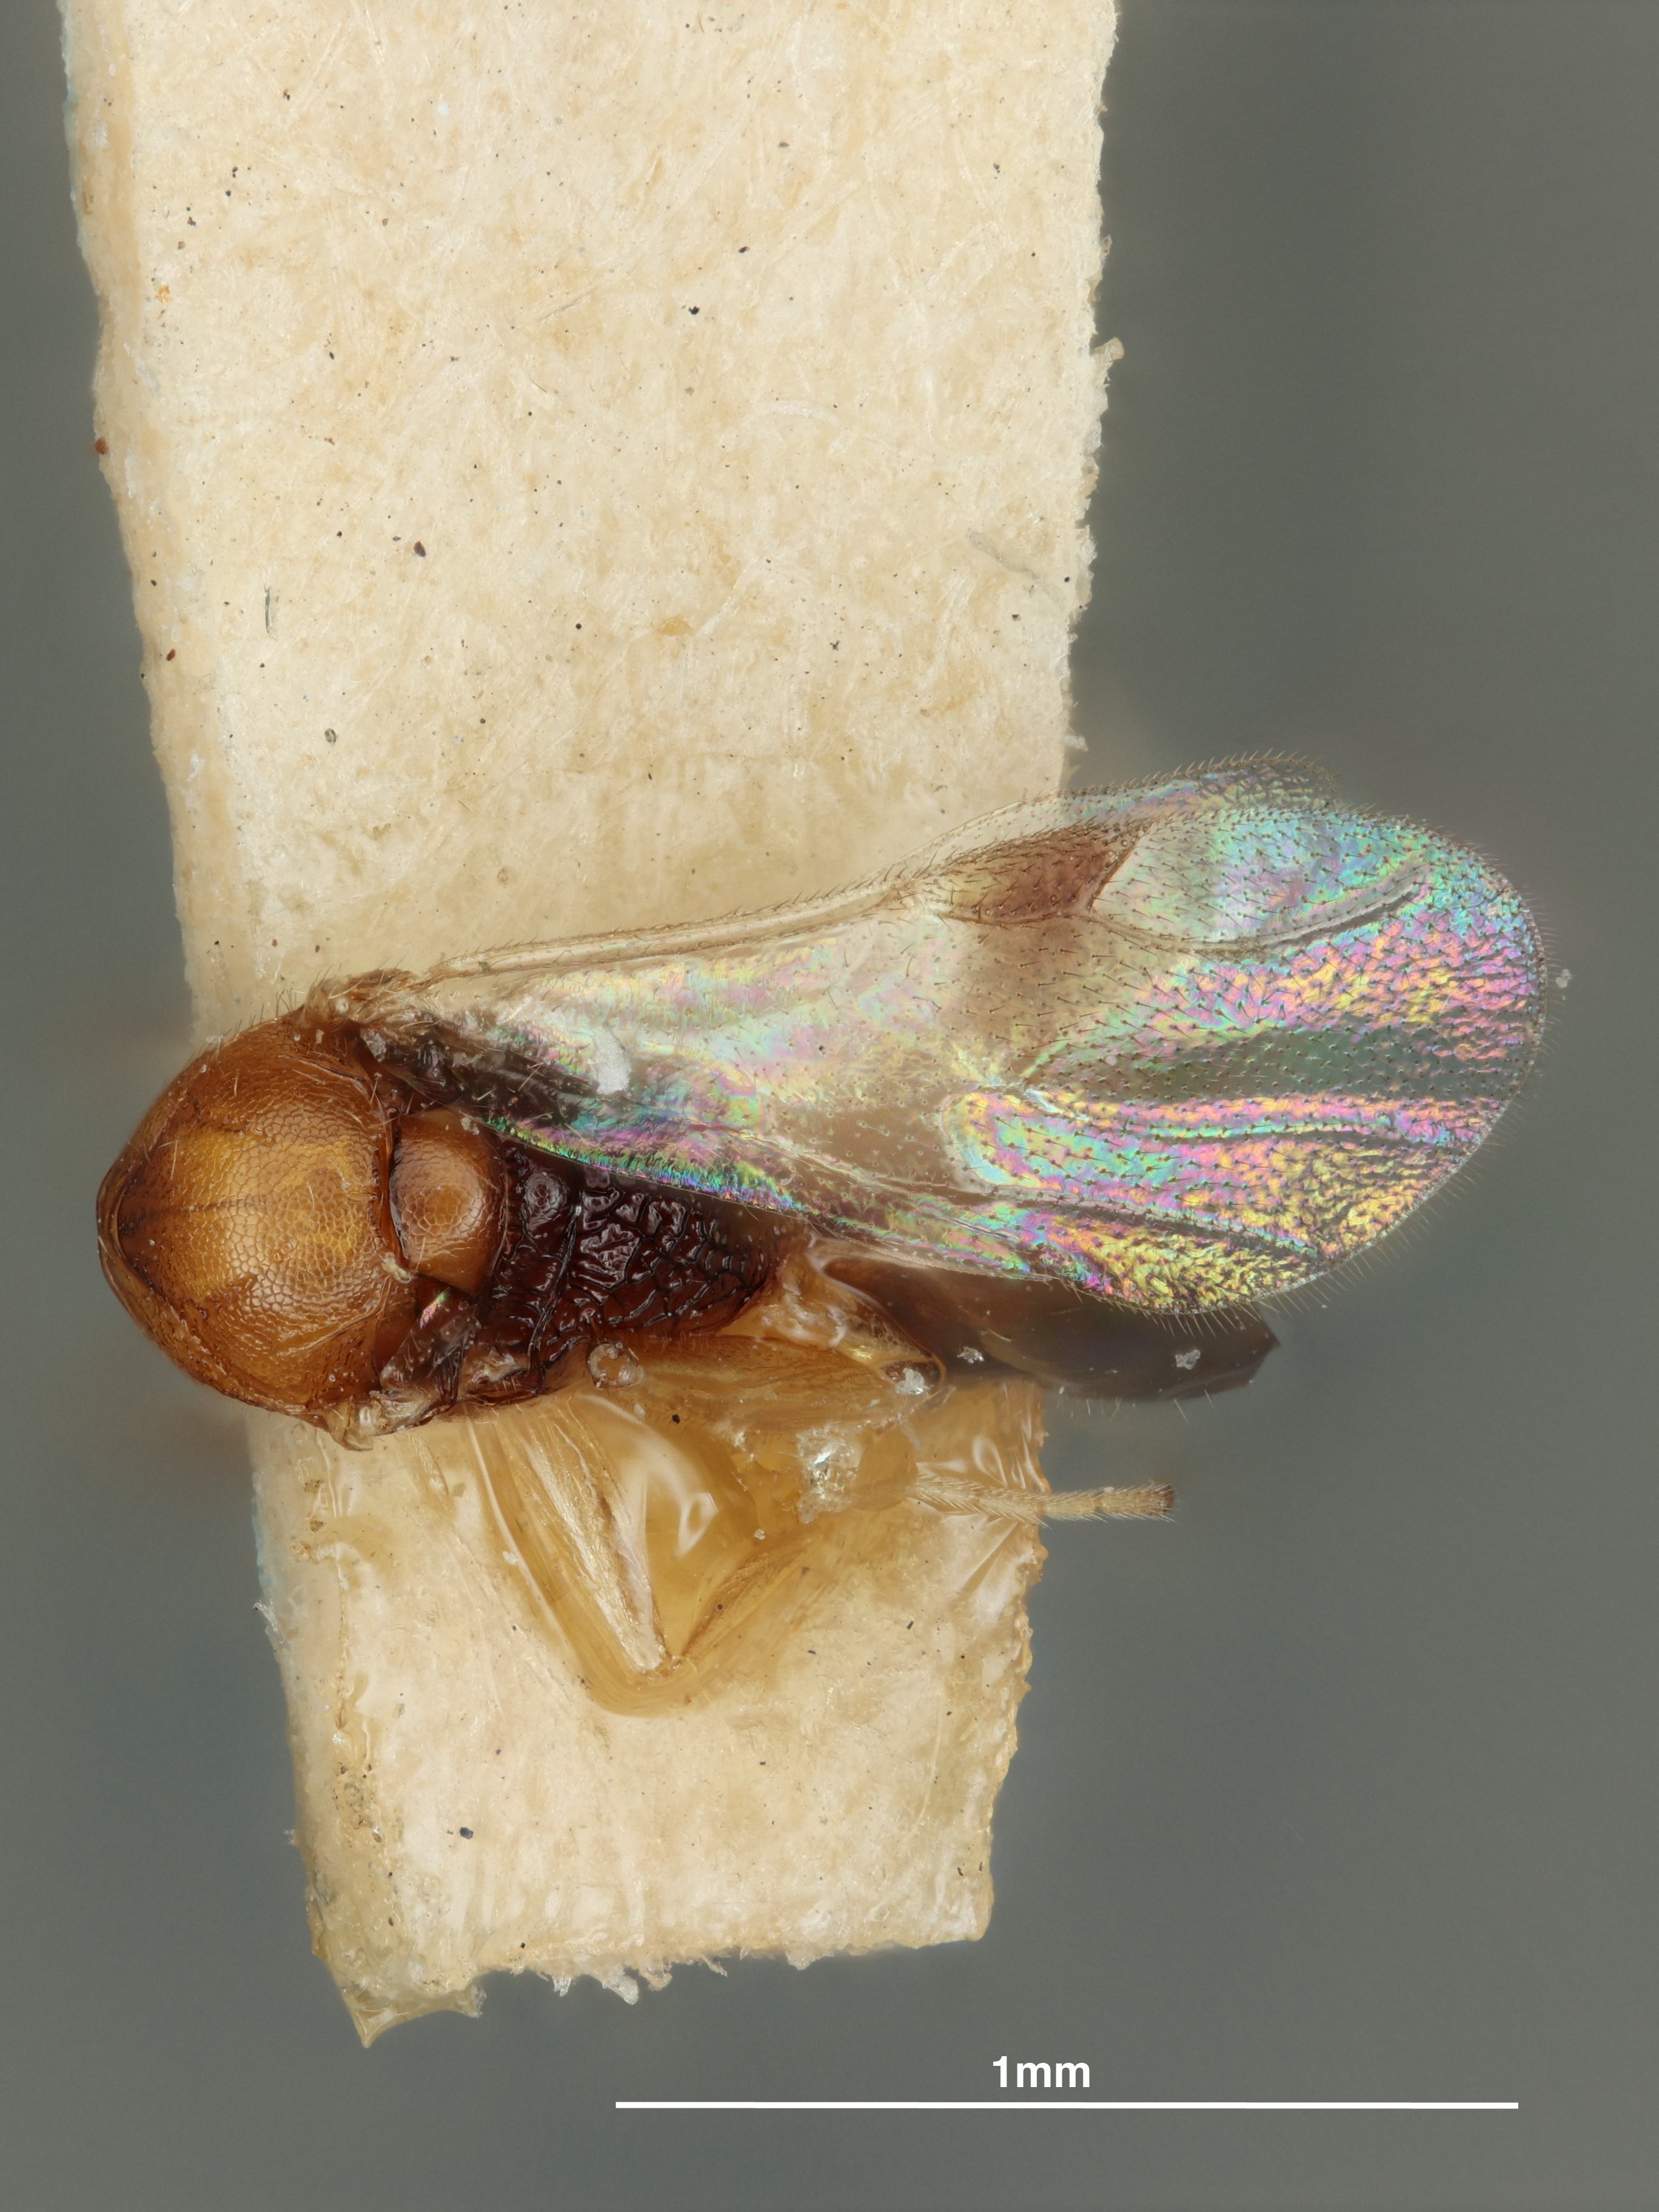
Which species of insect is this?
Aphelopus bicolor
